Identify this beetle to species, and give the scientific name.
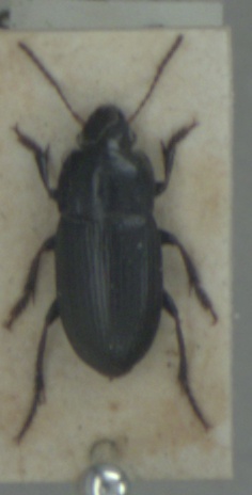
Harpalus anxius
